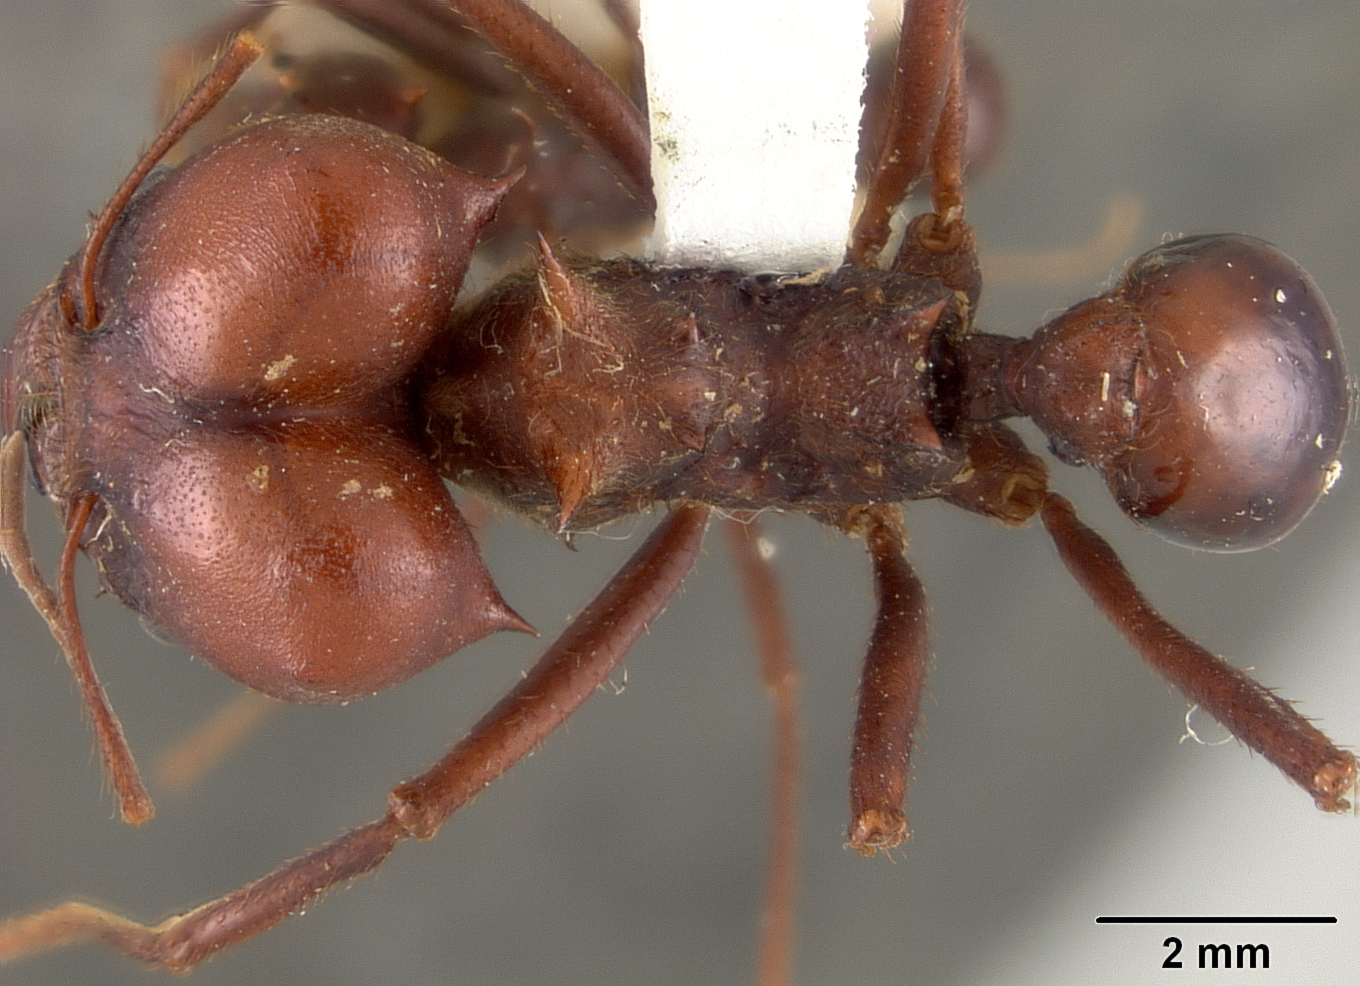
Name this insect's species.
Atta sexdens
